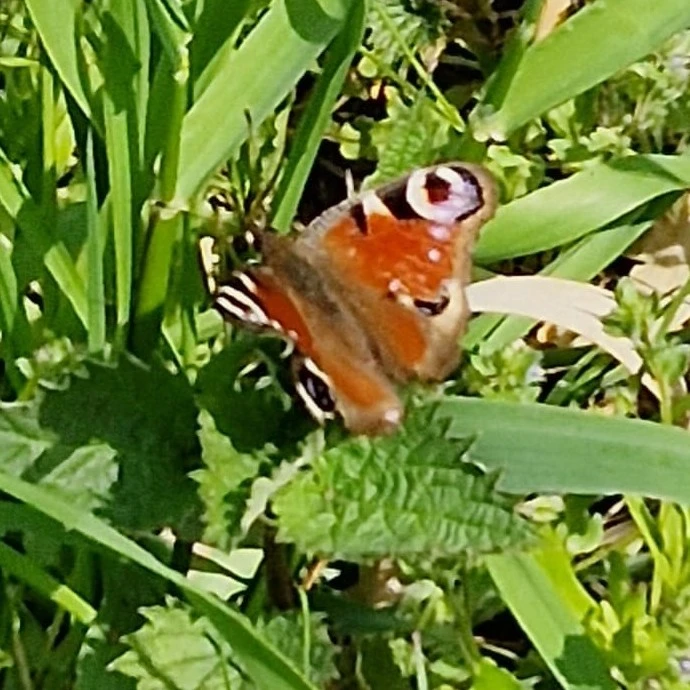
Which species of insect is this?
Aglais io
